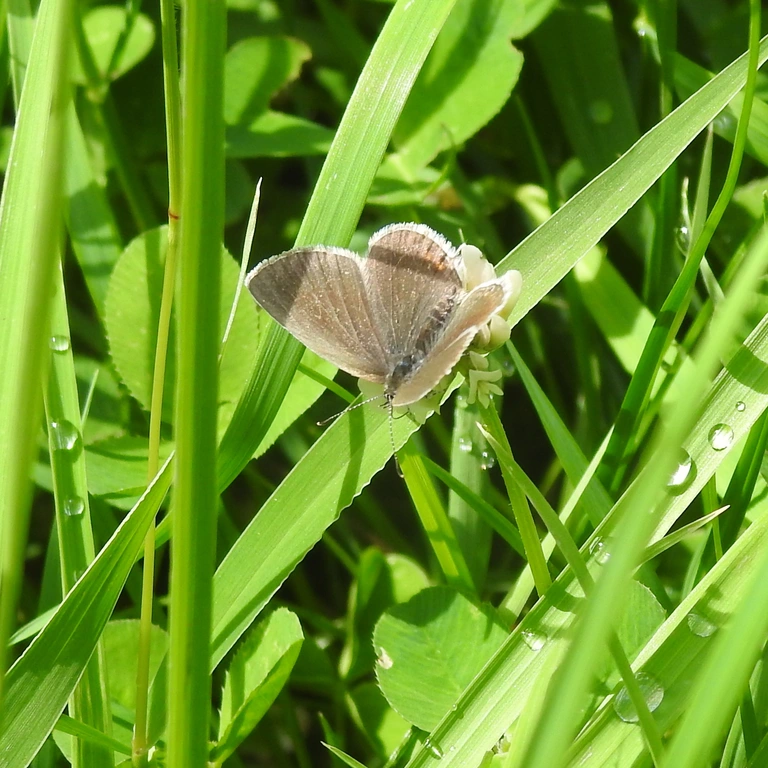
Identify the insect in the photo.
Cupido argiades (also Elkalyce argiades)
